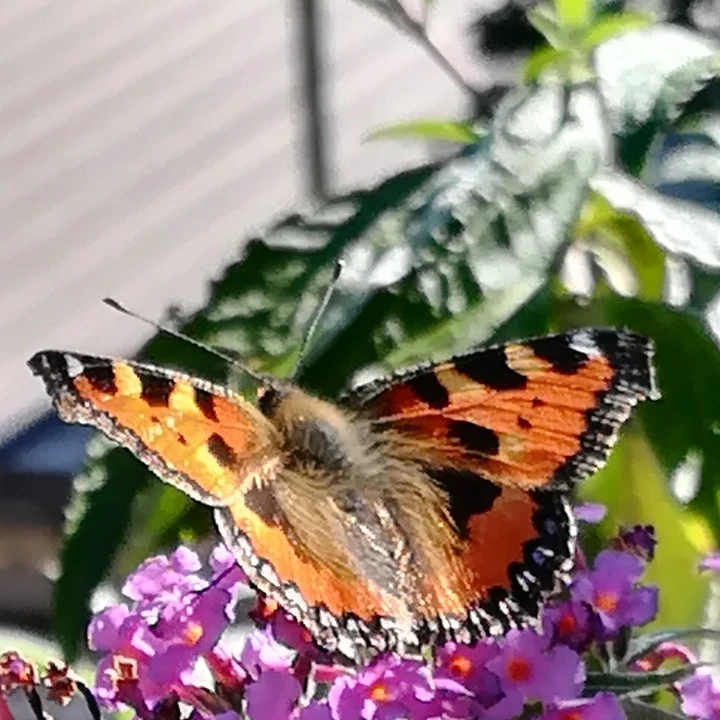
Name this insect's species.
Aglais urticae
